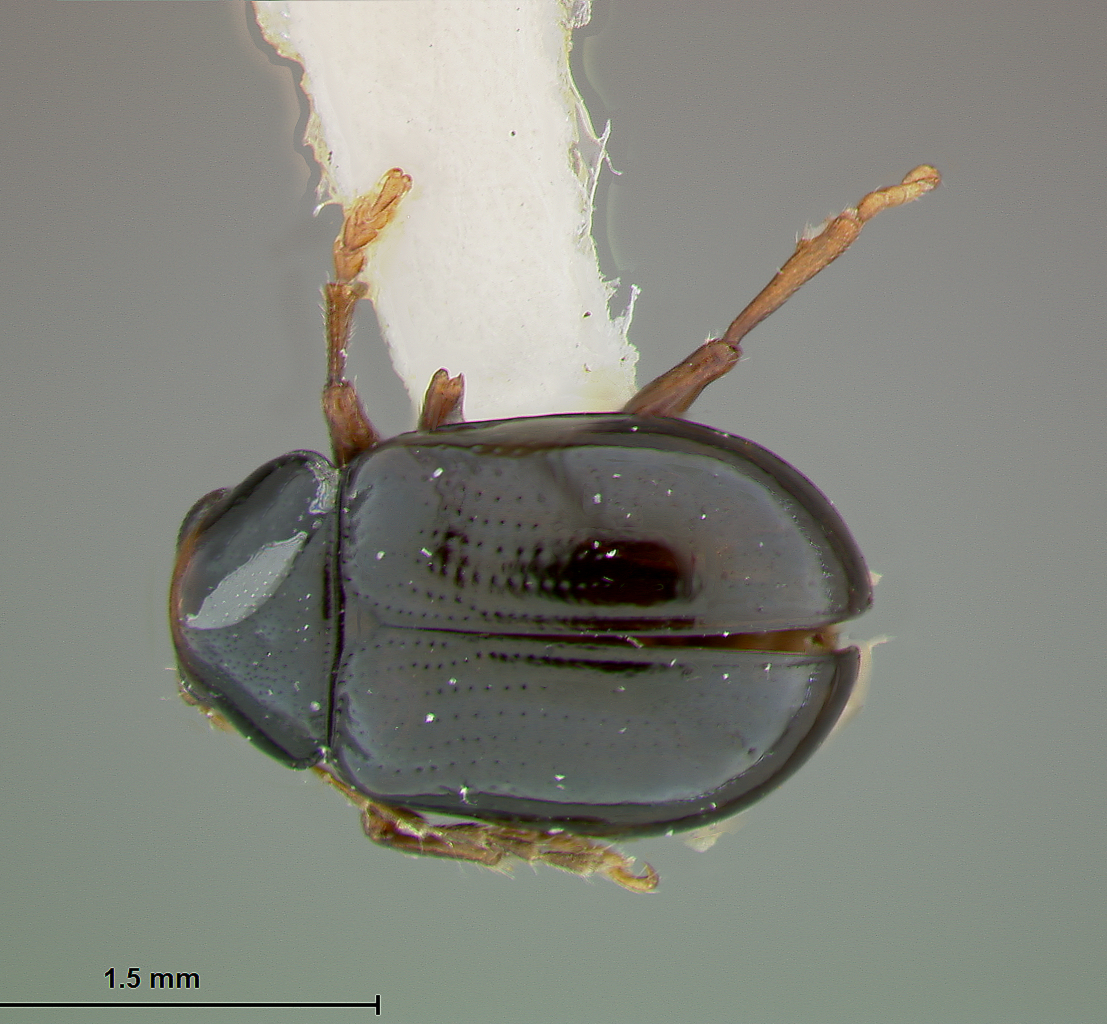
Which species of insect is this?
Metachroma paulum
